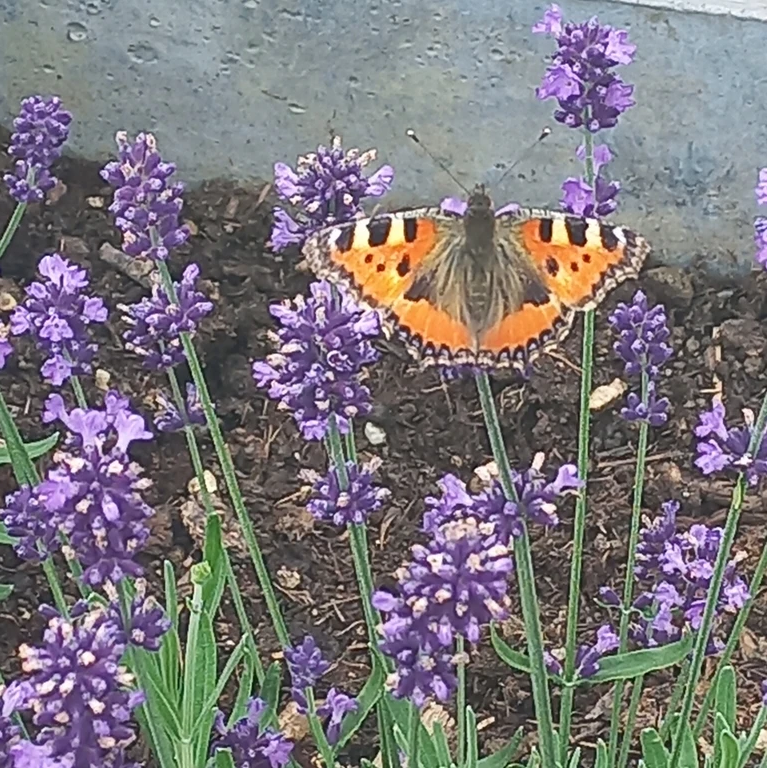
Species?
Aglais urticae
